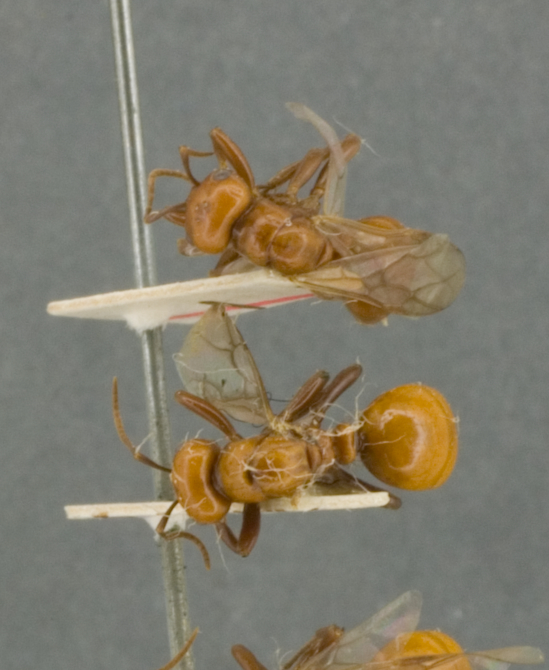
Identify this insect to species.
Polyergus lucidus
